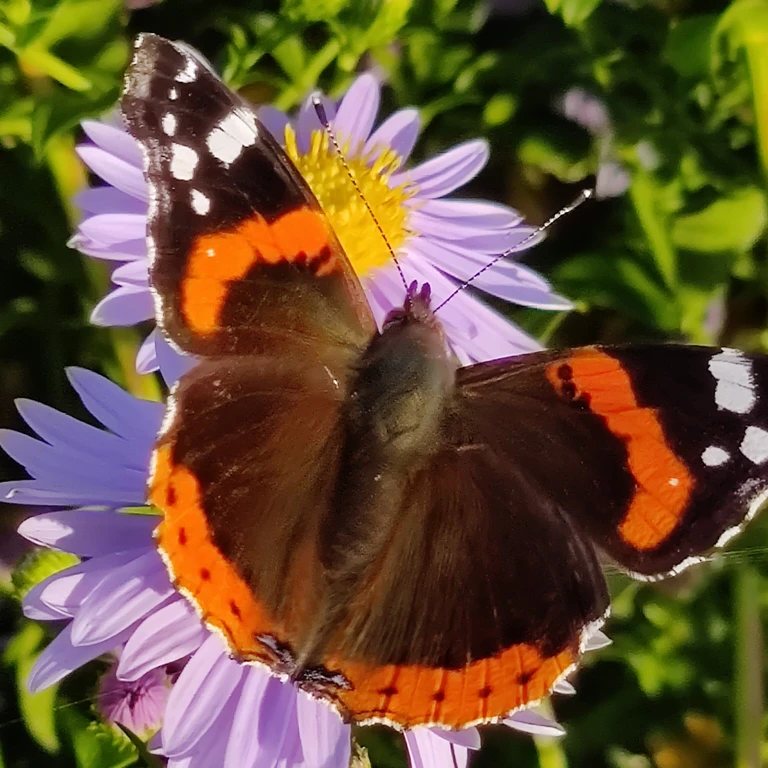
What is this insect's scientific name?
Vanessa atalanta
